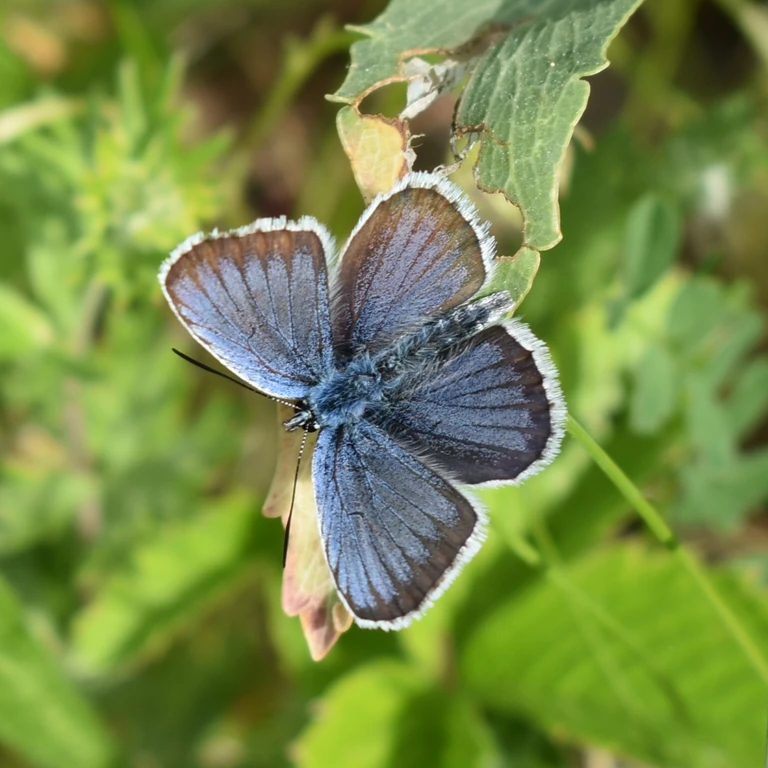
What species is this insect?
Plebejus argus
